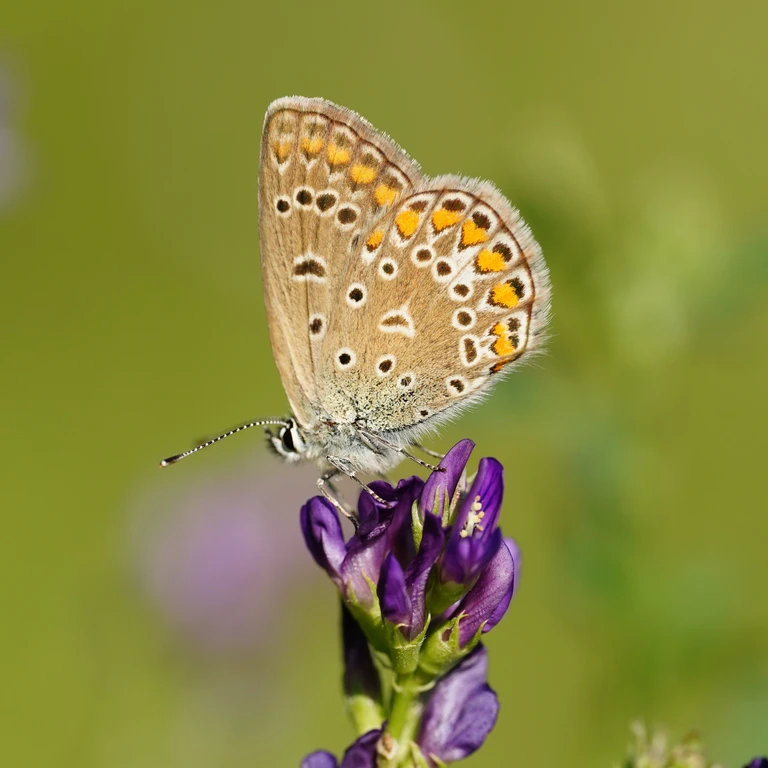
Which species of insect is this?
Polyommatus icarus
